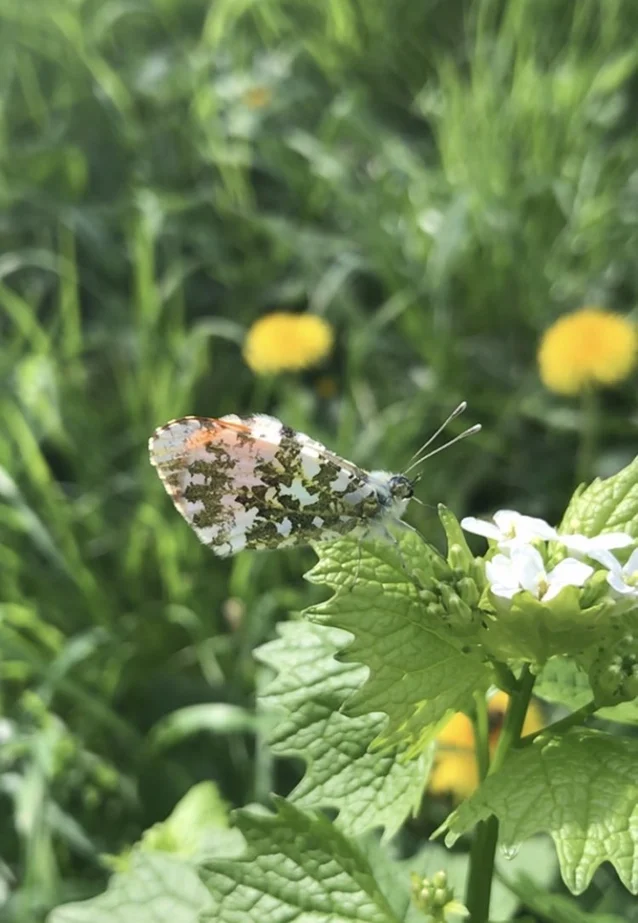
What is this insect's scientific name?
Anthocharis cardamines
